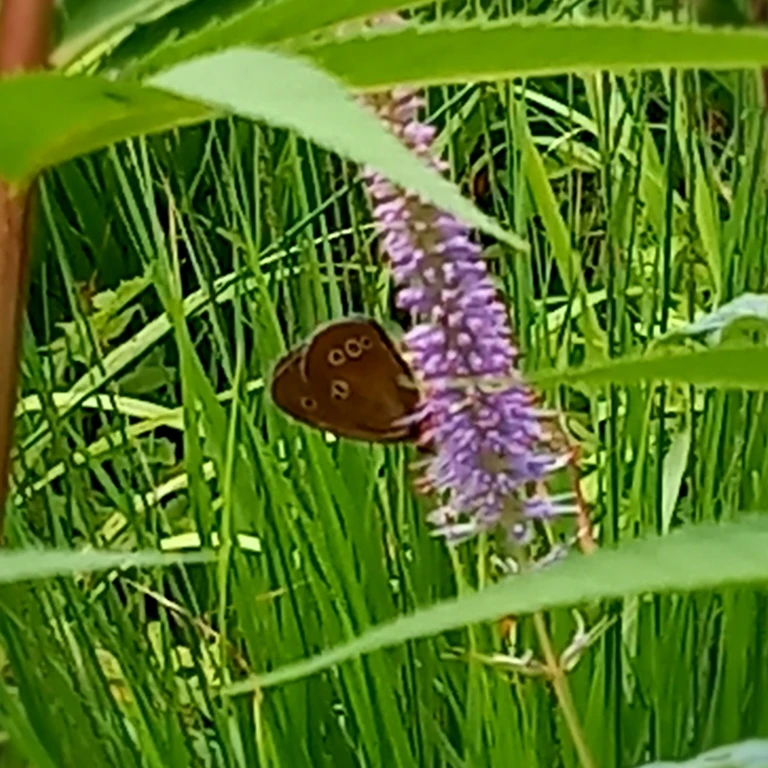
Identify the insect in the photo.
Aphantopus hyperantus
